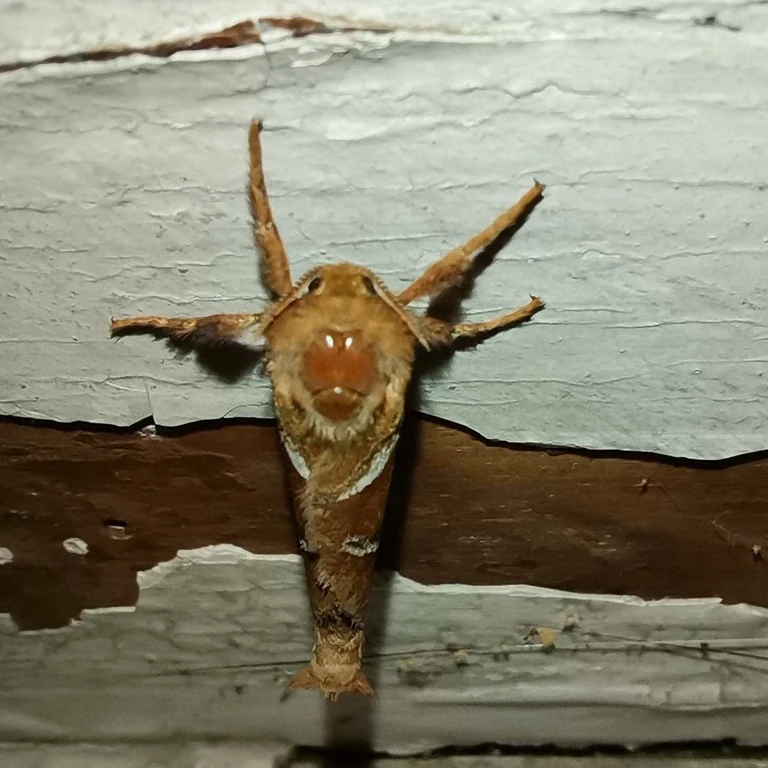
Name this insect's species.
Triodia sylvina
